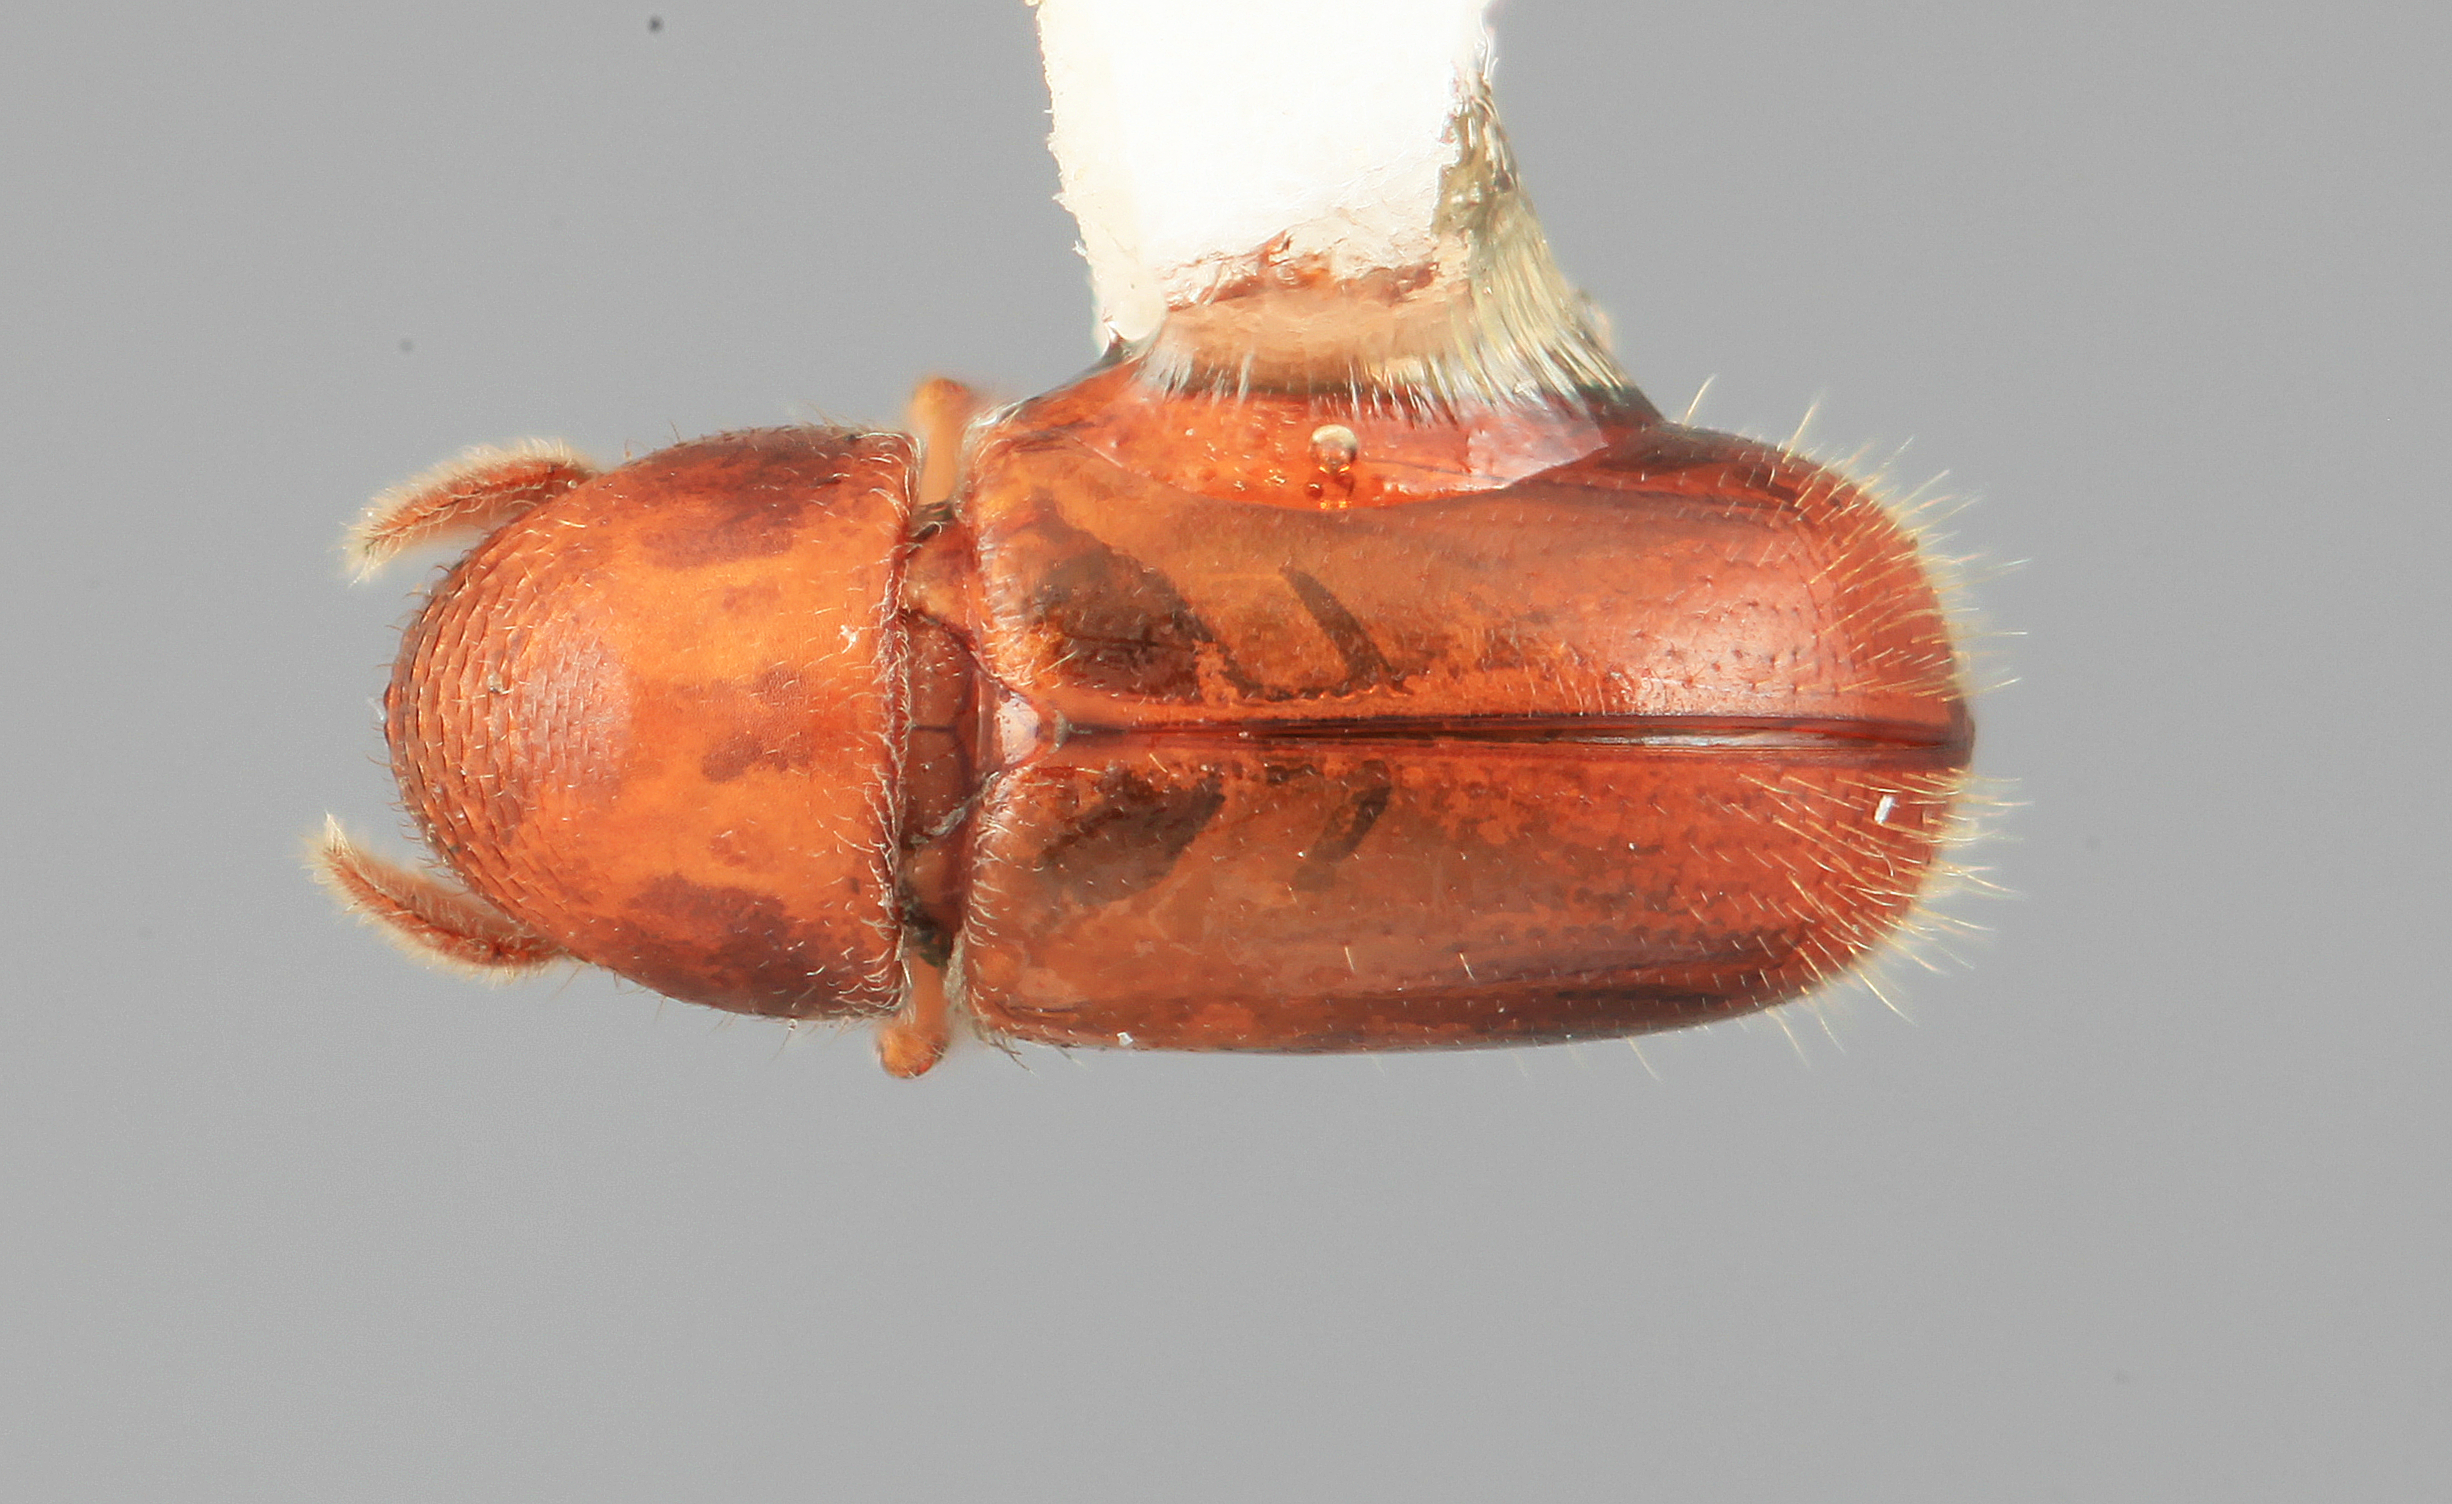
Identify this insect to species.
Corthyloxiphus simplicus
